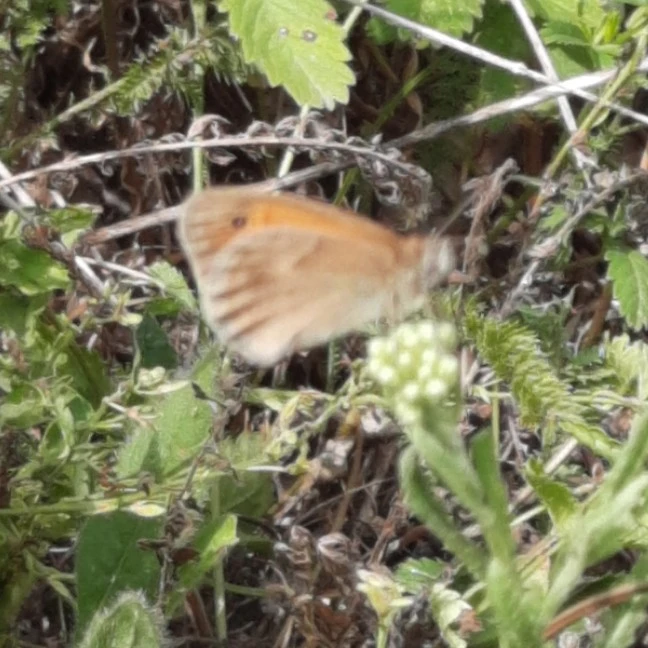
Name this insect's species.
Coenonympha pamphilus
